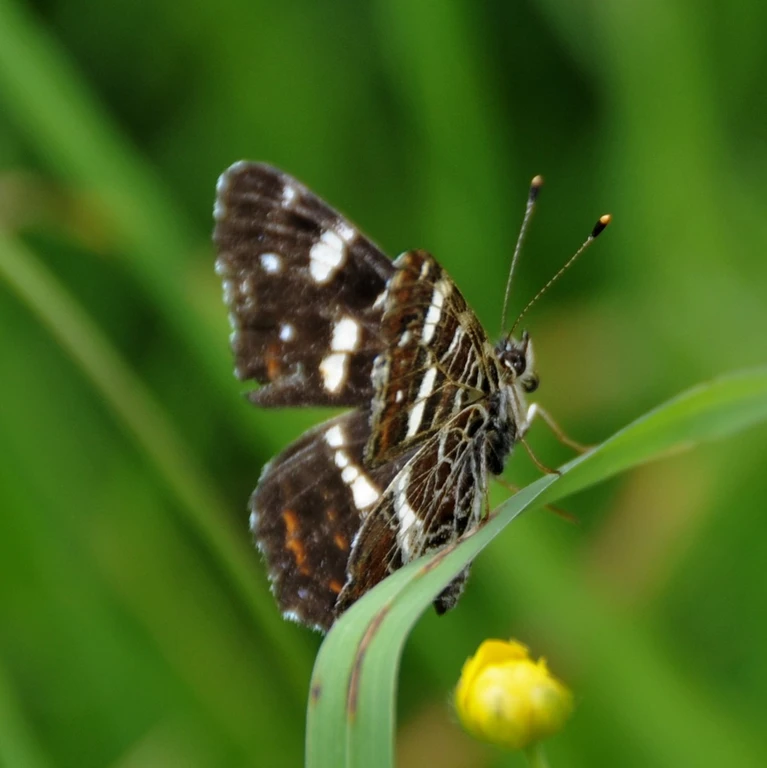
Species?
Araschnia levana
